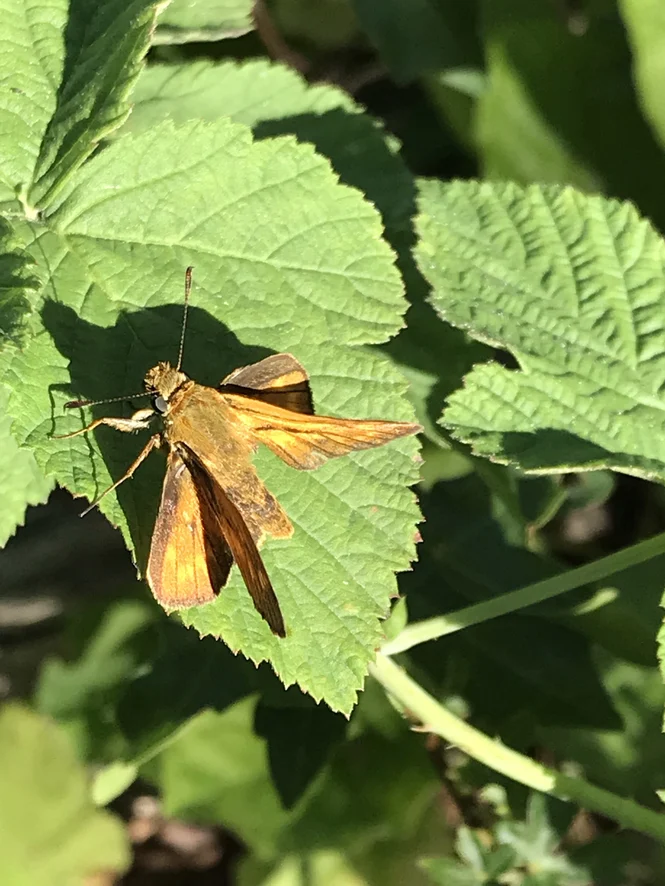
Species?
Ochlodes sylvanus (also Ochlodes venata)
